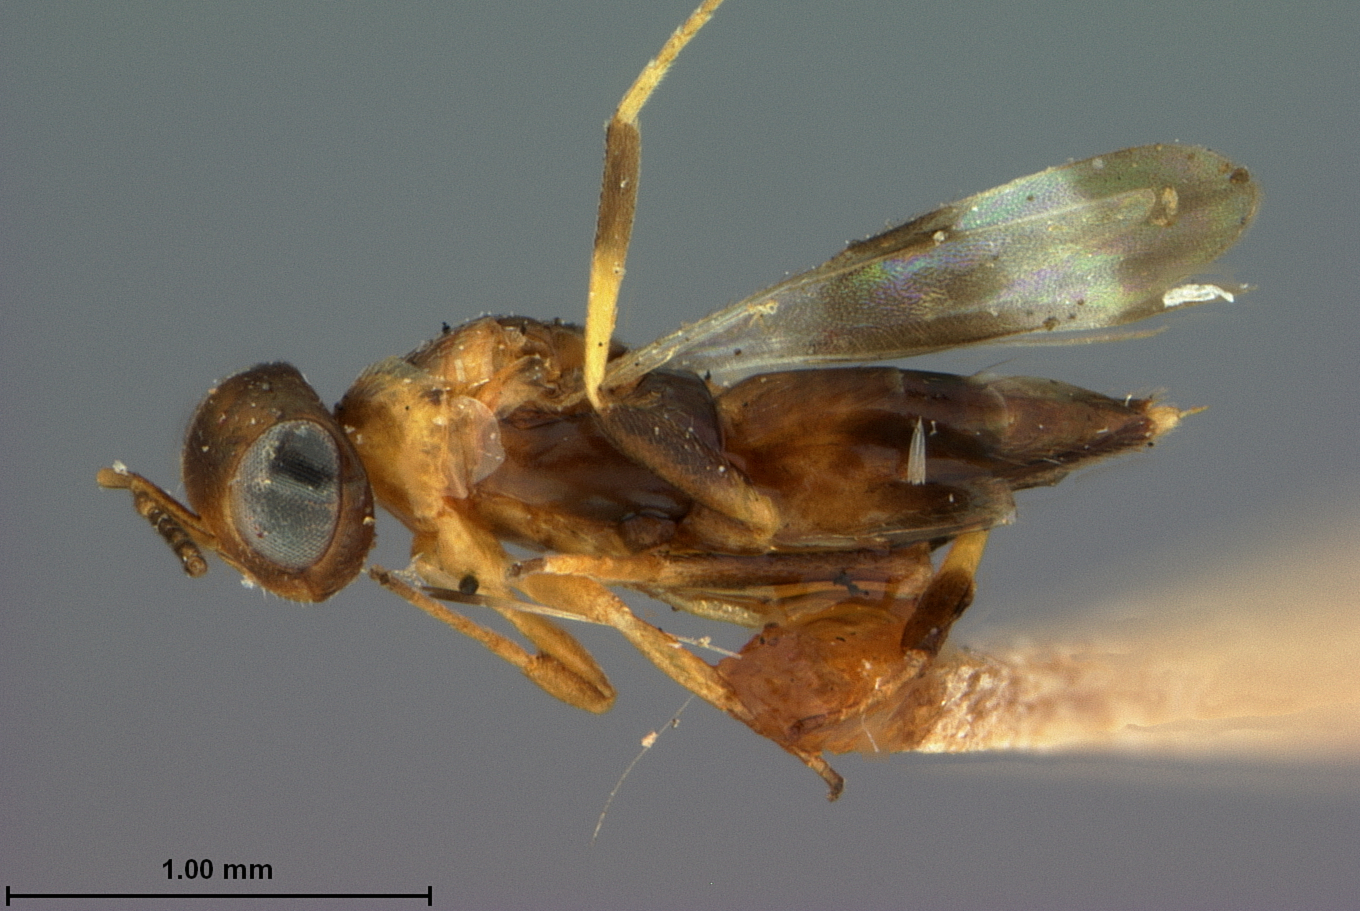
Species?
Homalotylus bifasciatus
